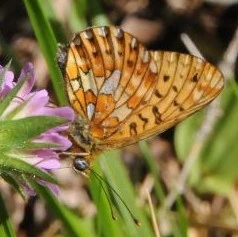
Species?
Boloria euphrosyne (also Clossiana euphrosyne)
